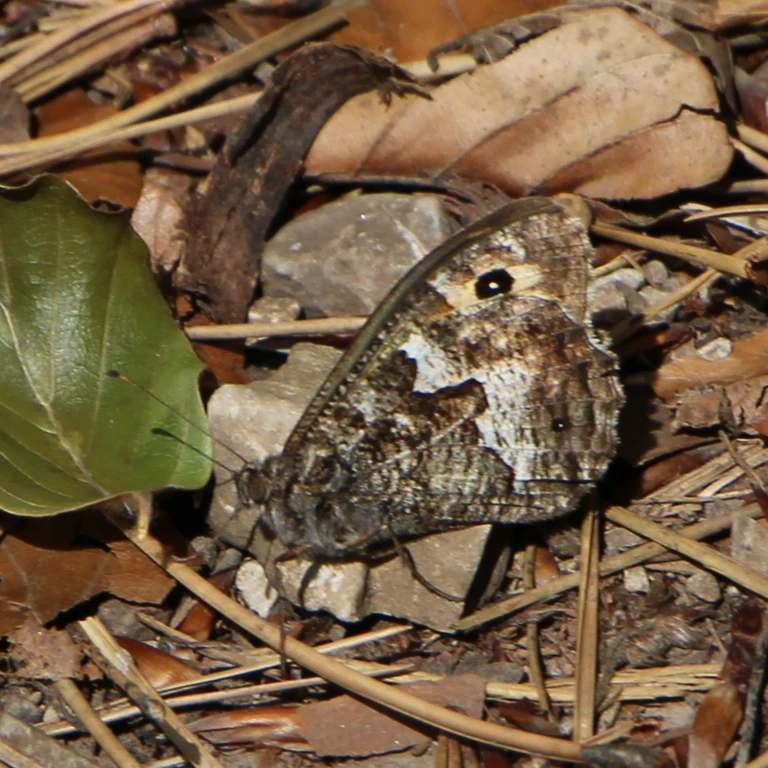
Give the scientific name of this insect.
Hipparchia semele
